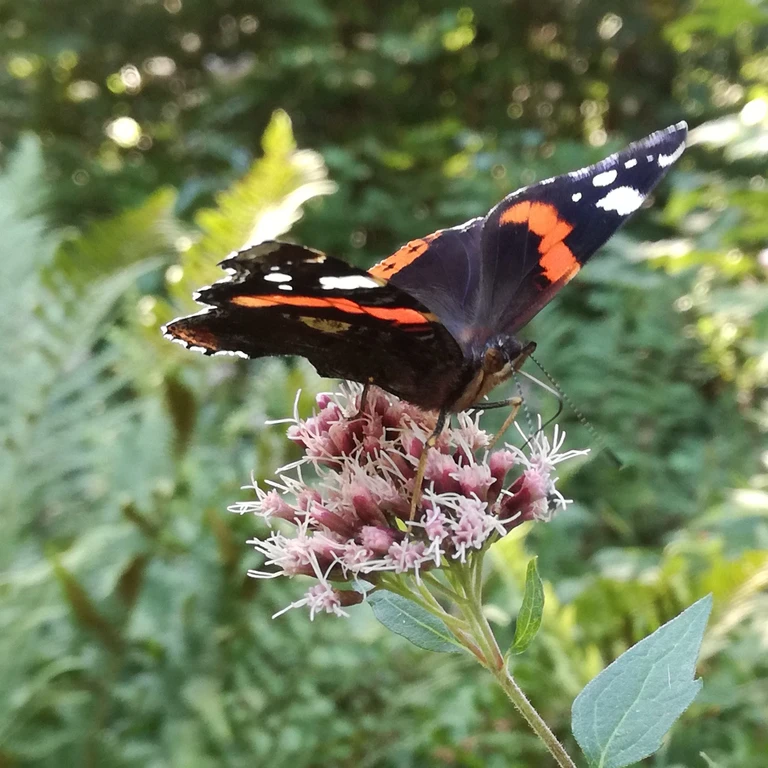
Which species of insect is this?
Vanessa atalanta
